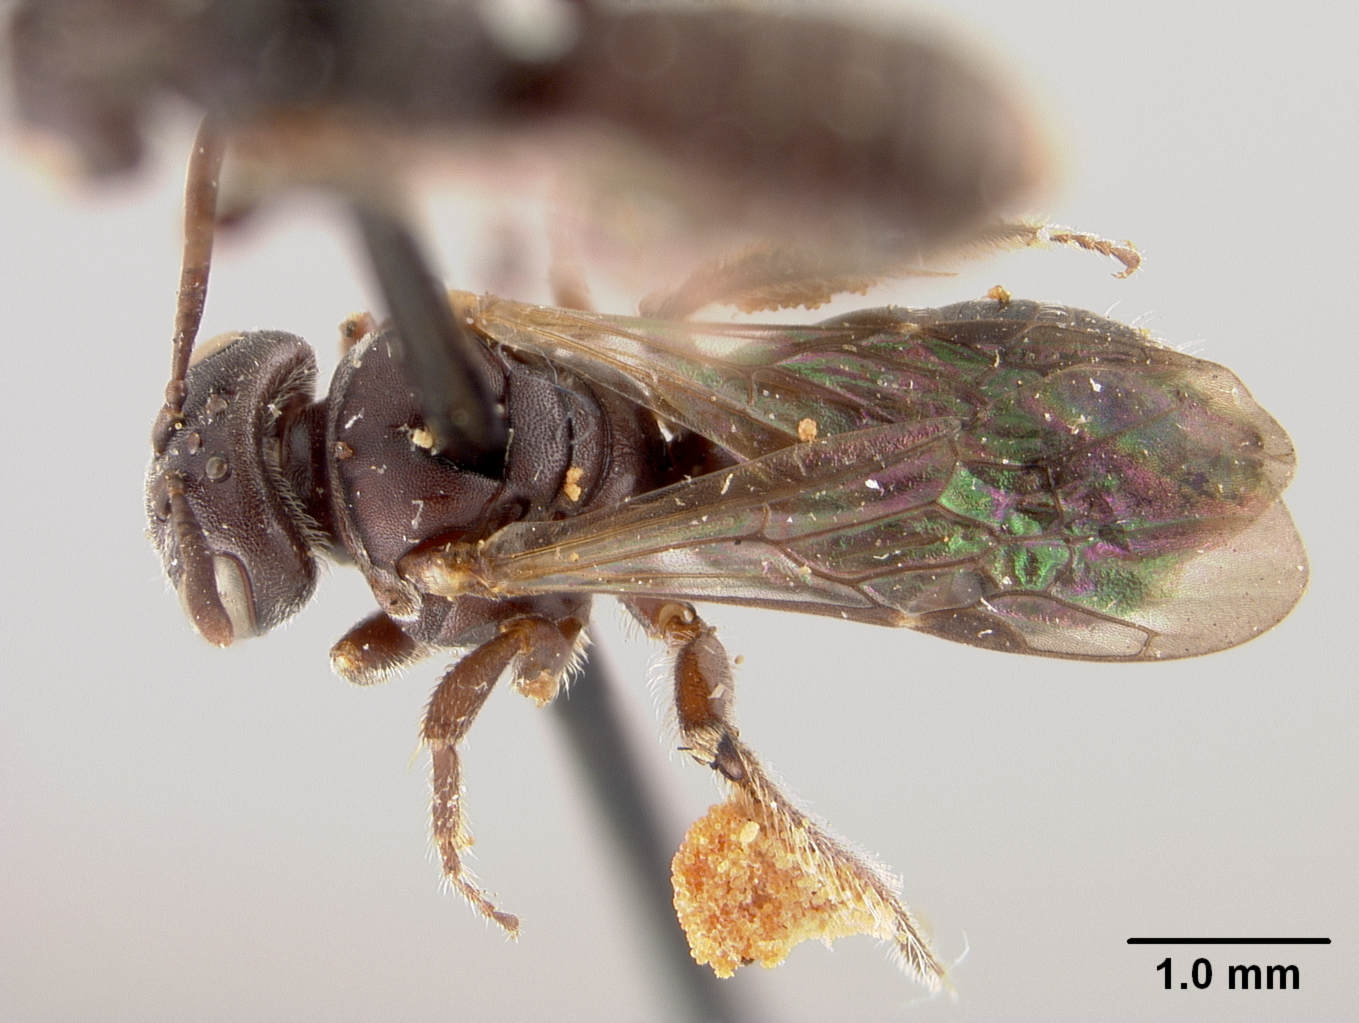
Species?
Pseudopanurgus stevensi
